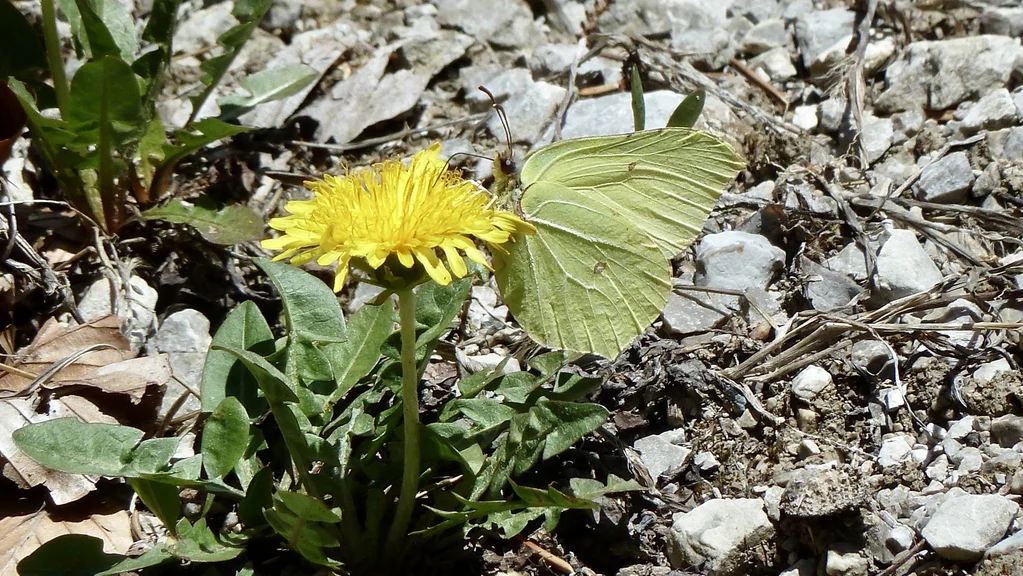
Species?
Gonepteryx rhamni
